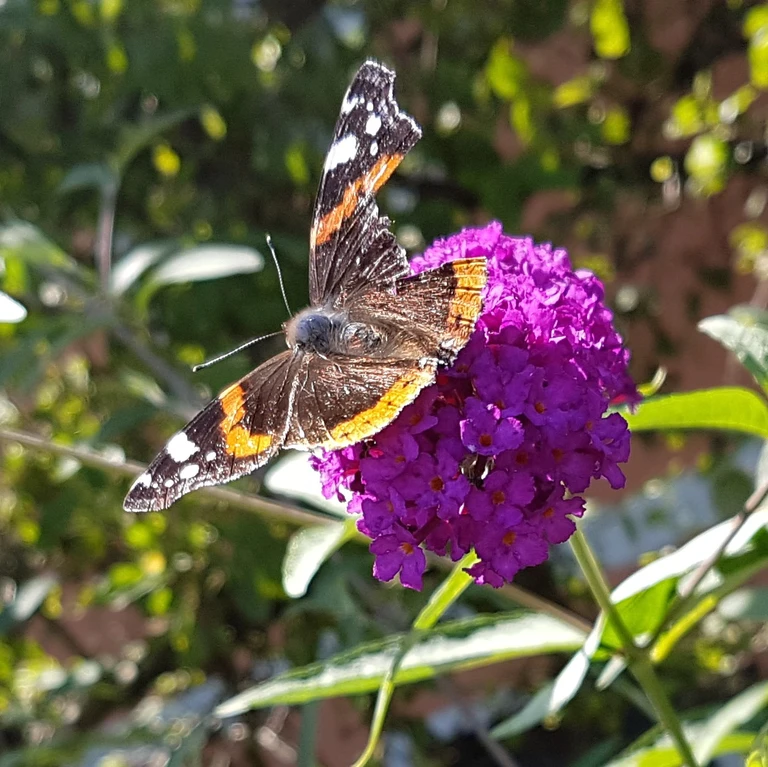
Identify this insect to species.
Vanessa atalanta
